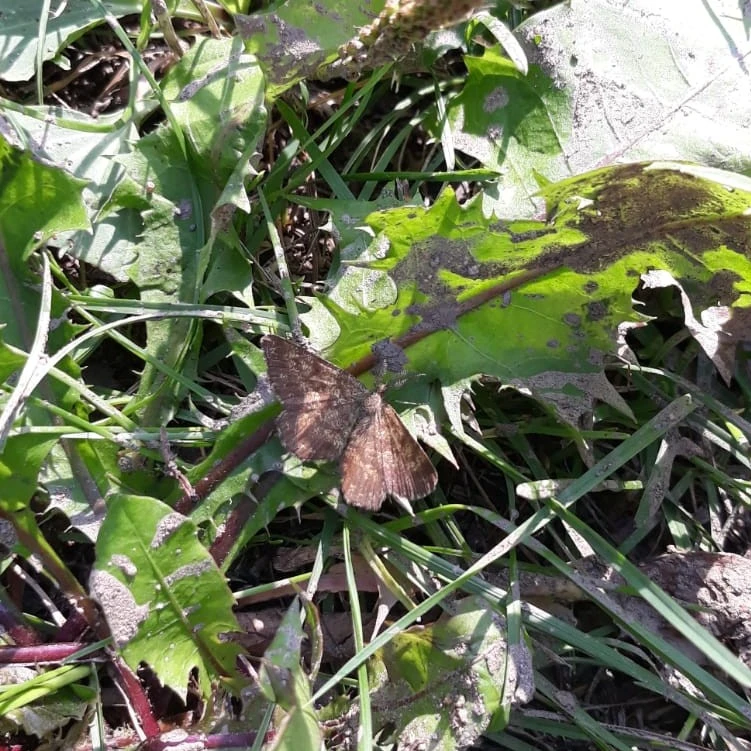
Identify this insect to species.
Ematurga atomaria
